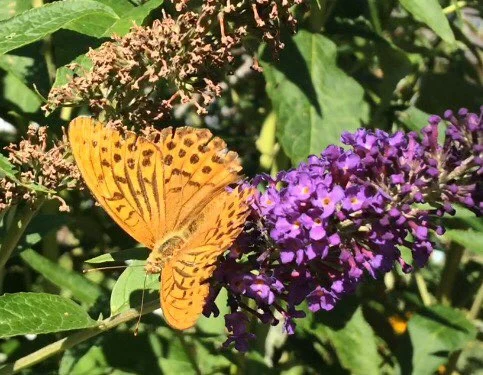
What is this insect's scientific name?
Argynnis paphia
